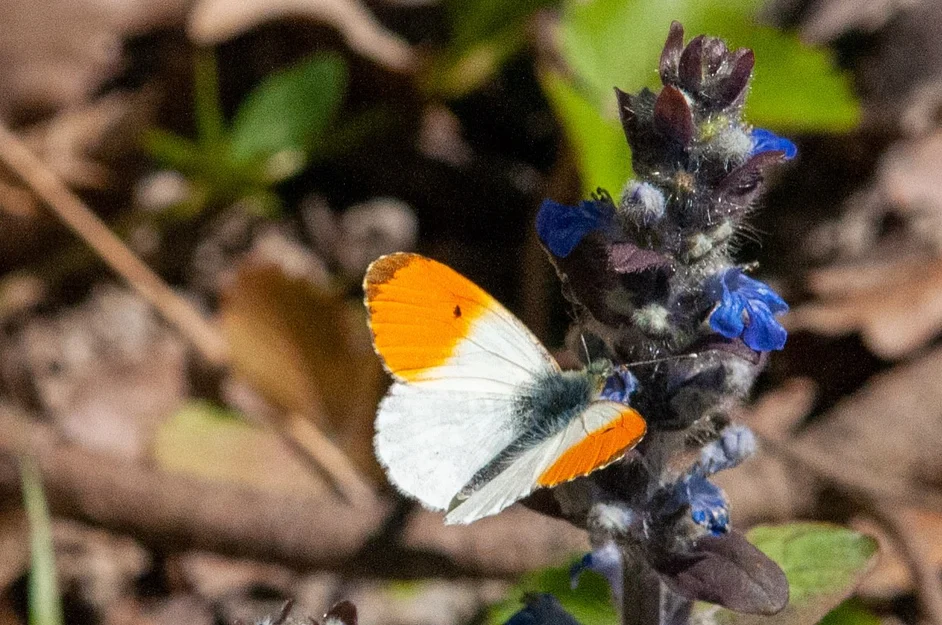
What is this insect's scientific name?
Anthocharis cardamines
